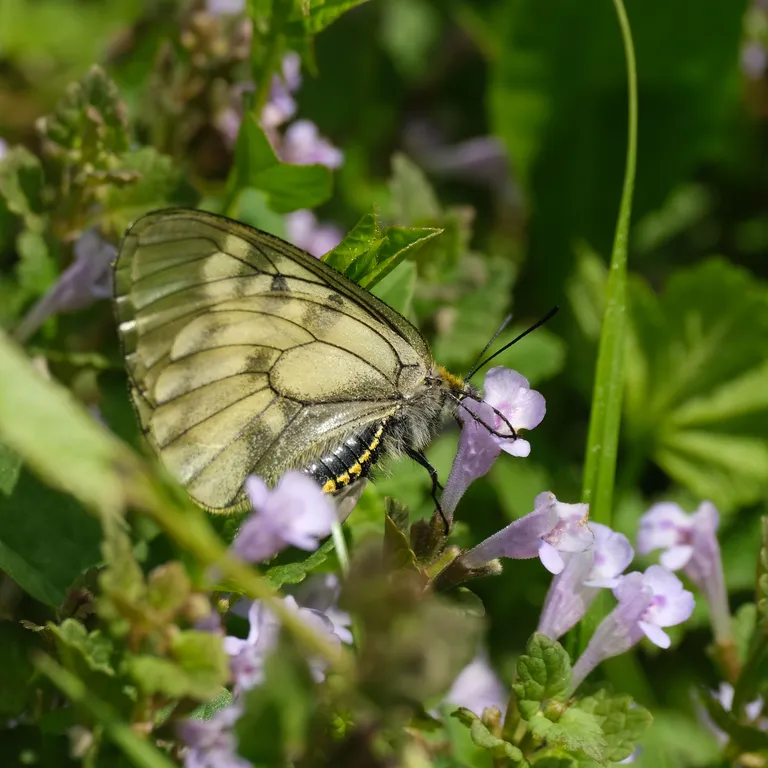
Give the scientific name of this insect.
Parnassius mnemosyne
